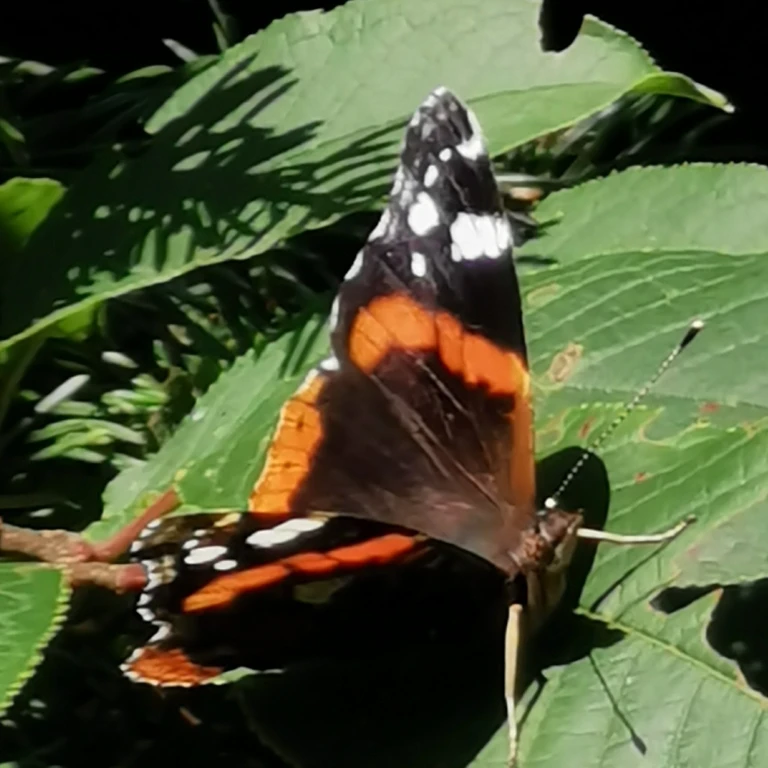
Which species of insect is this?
Vanessa atalanta
